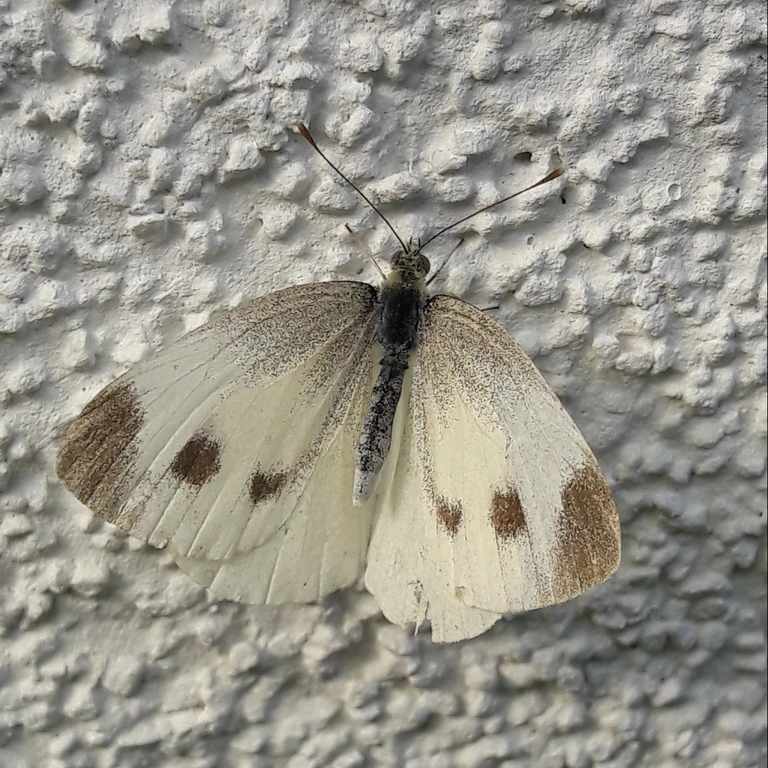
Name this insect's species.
Pieris mannii
